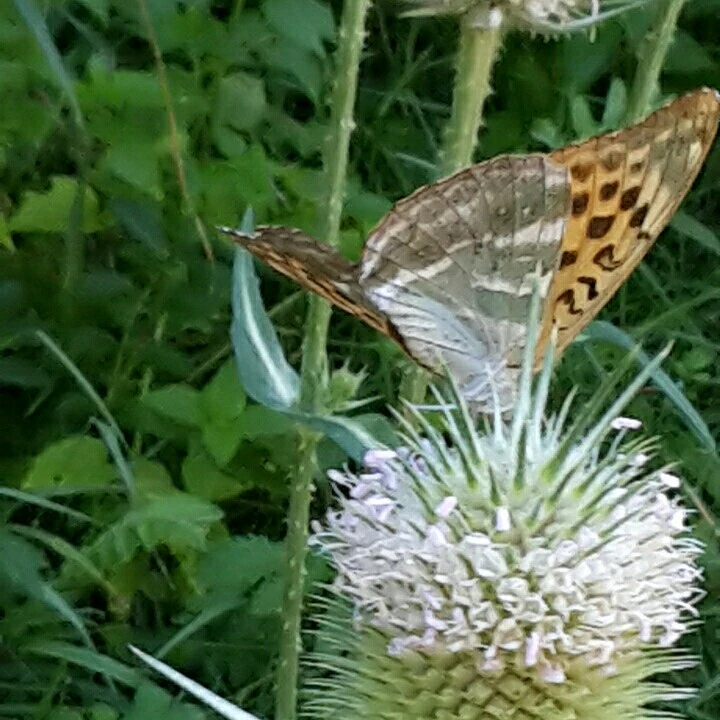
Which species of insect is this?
Argynnis paphia
